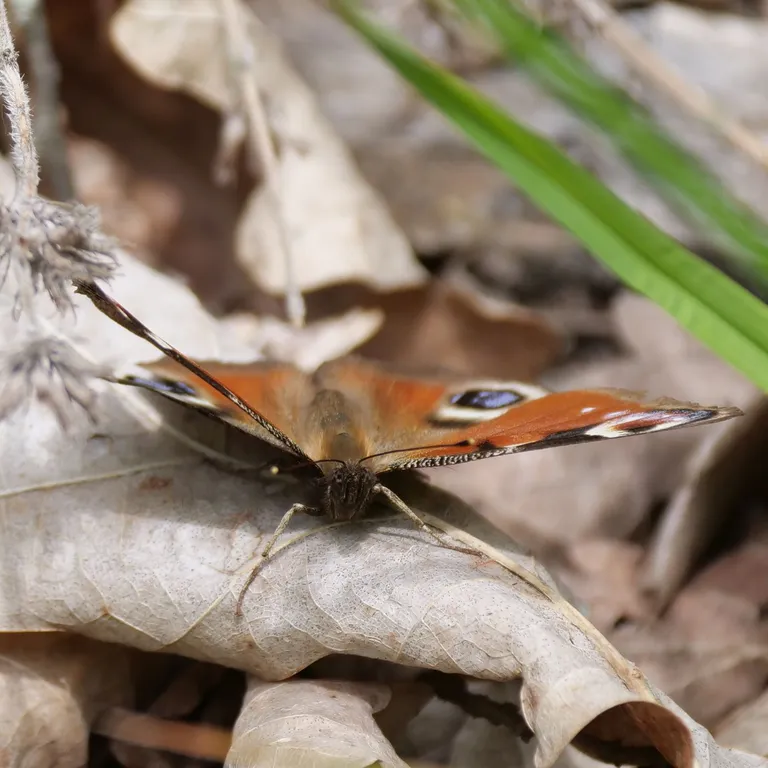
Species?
Aglais io
